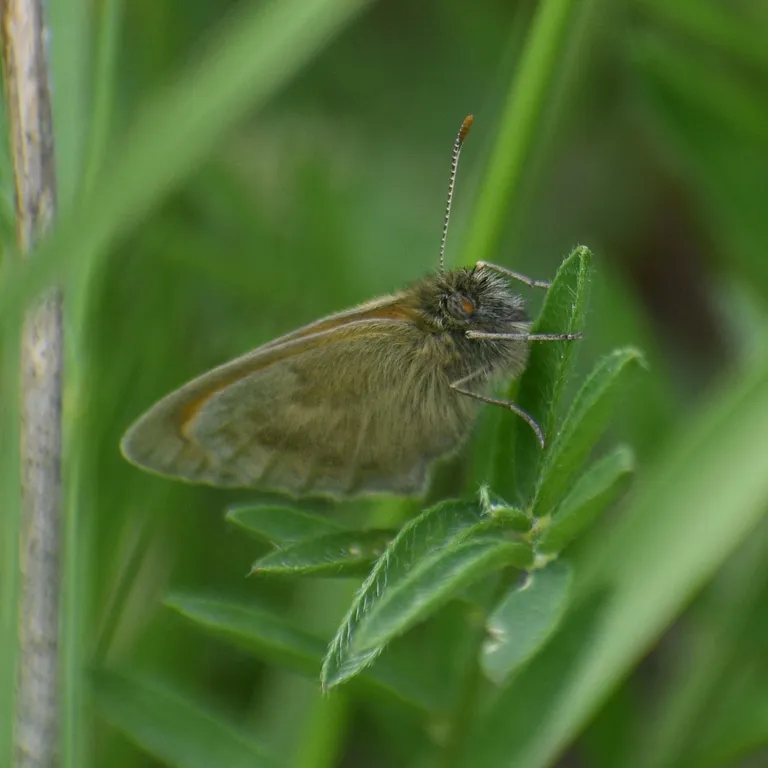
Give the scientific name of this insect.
Coenonympha pamphilus
